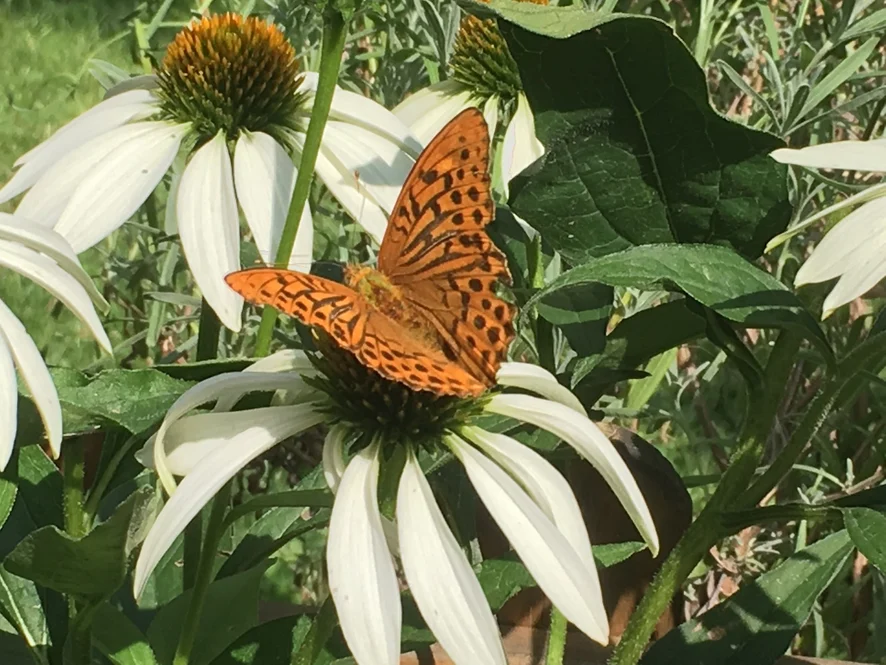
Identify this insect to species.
Argynnis paphia
